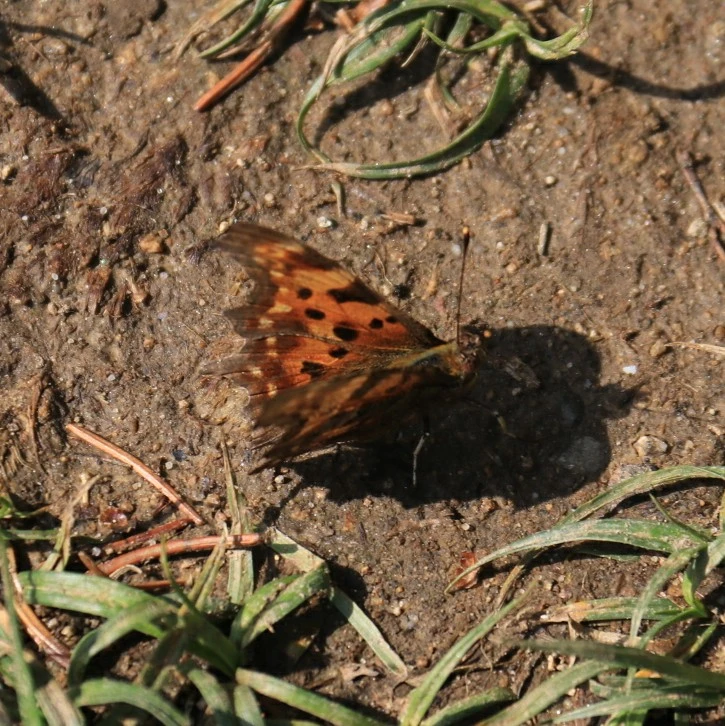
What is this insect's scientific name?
Polygonia c-album
